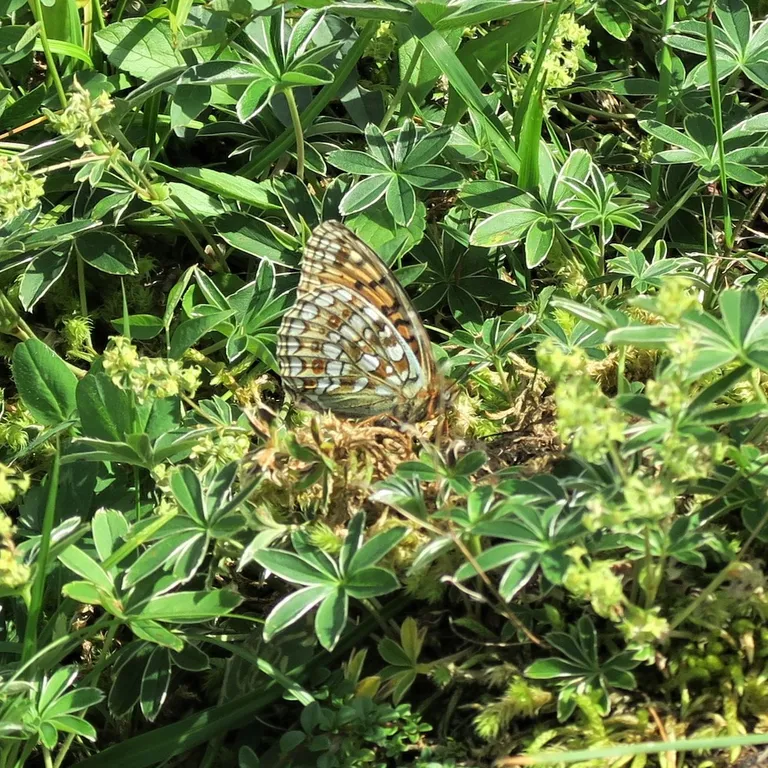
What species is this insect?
Fabriciana niobe
